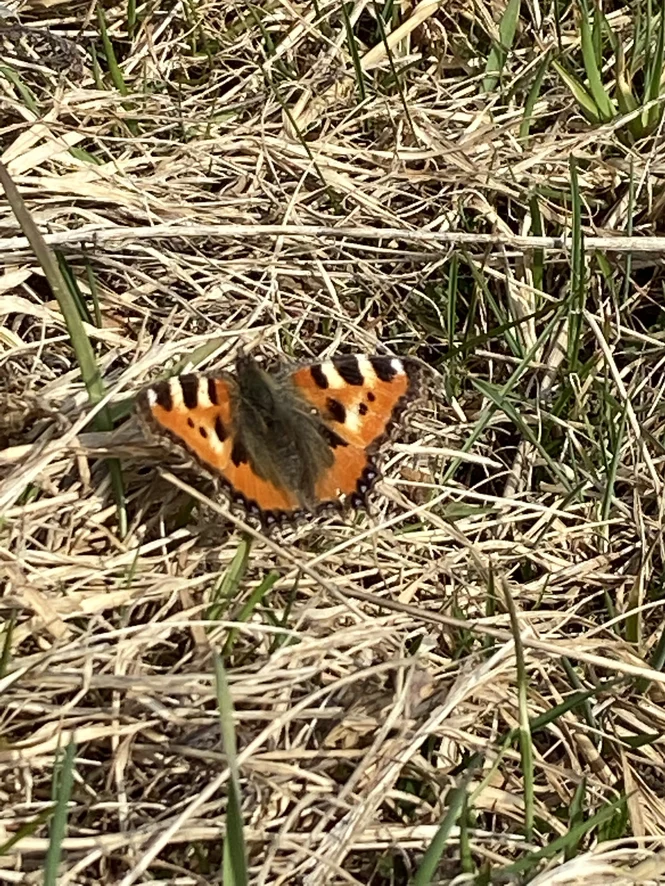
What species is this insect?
Aglais urticae
